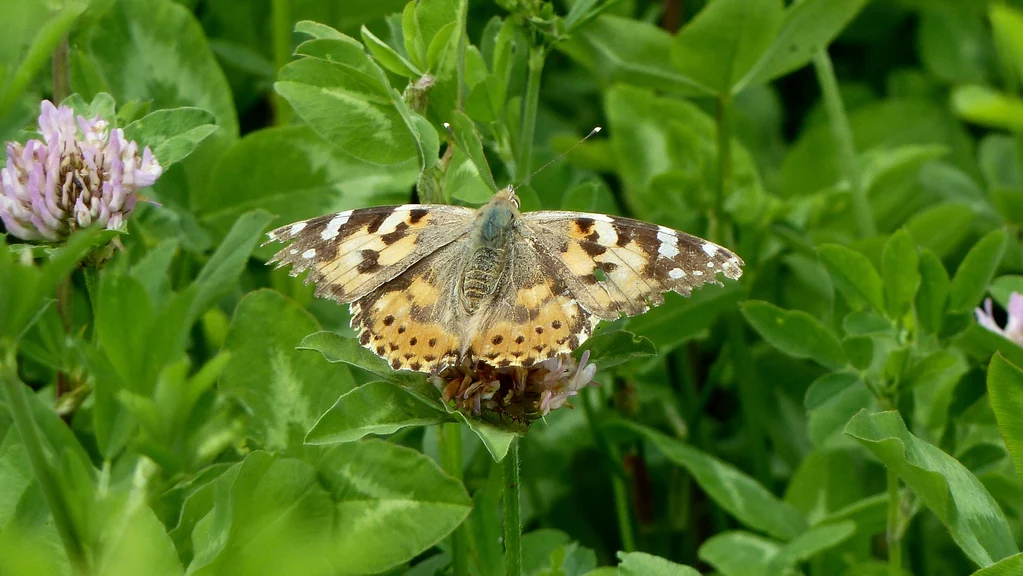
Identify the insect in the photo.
Vanessa cardui
